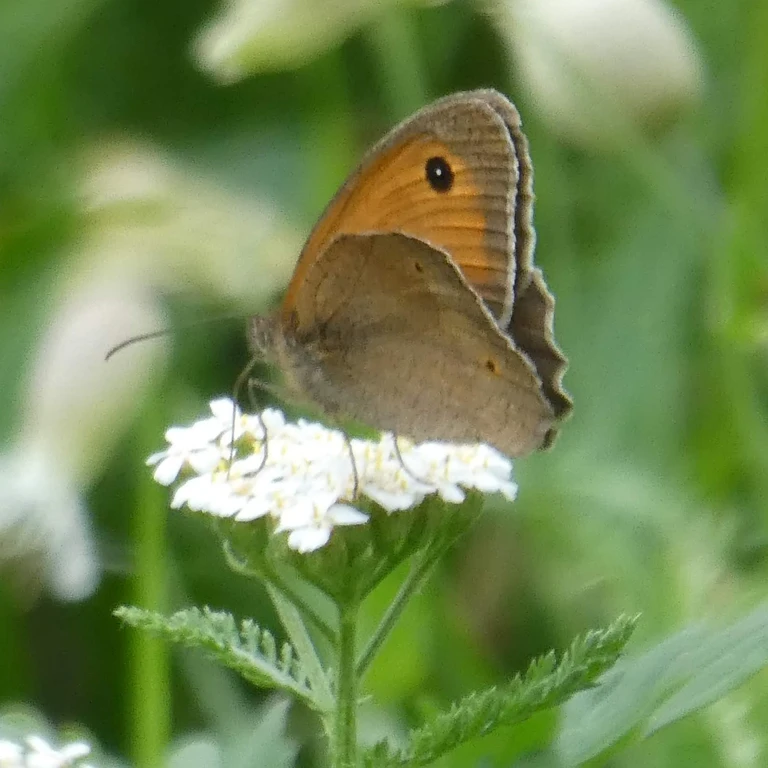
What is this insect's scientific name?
Maniola jurtina
